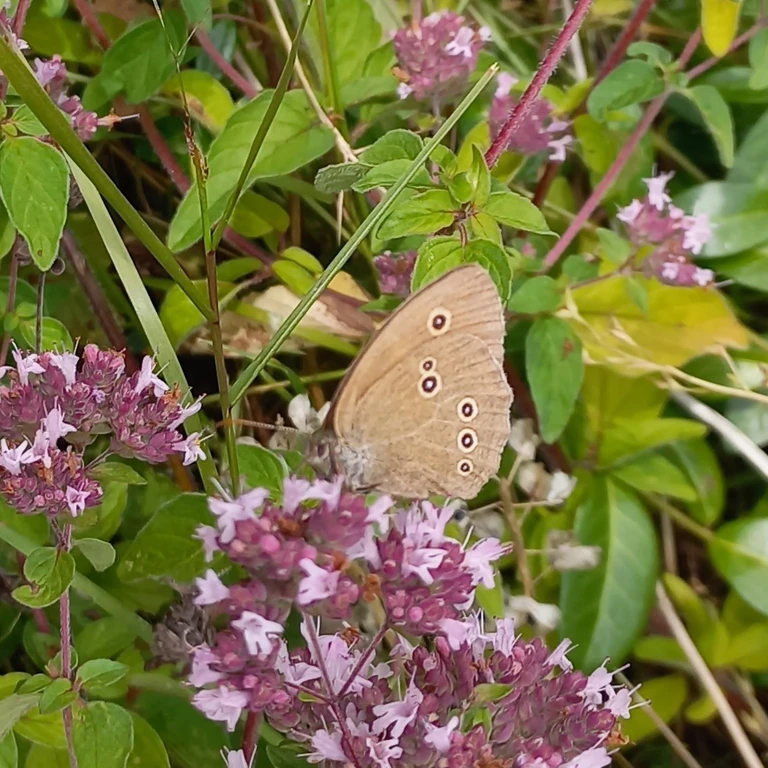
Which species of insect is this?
Aphantopus hyperantus
